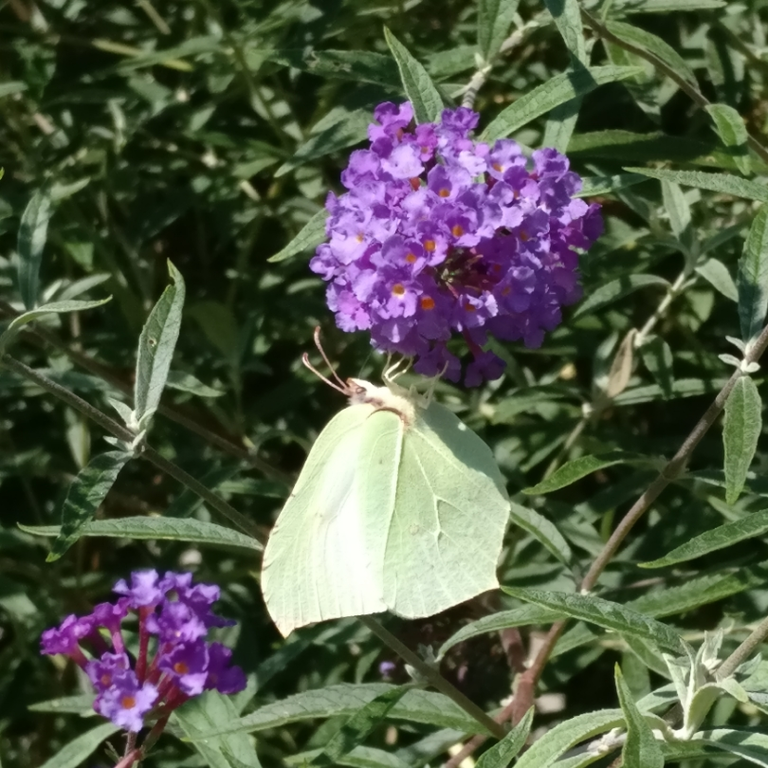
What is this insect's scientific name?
Gonepteryx rhamni
